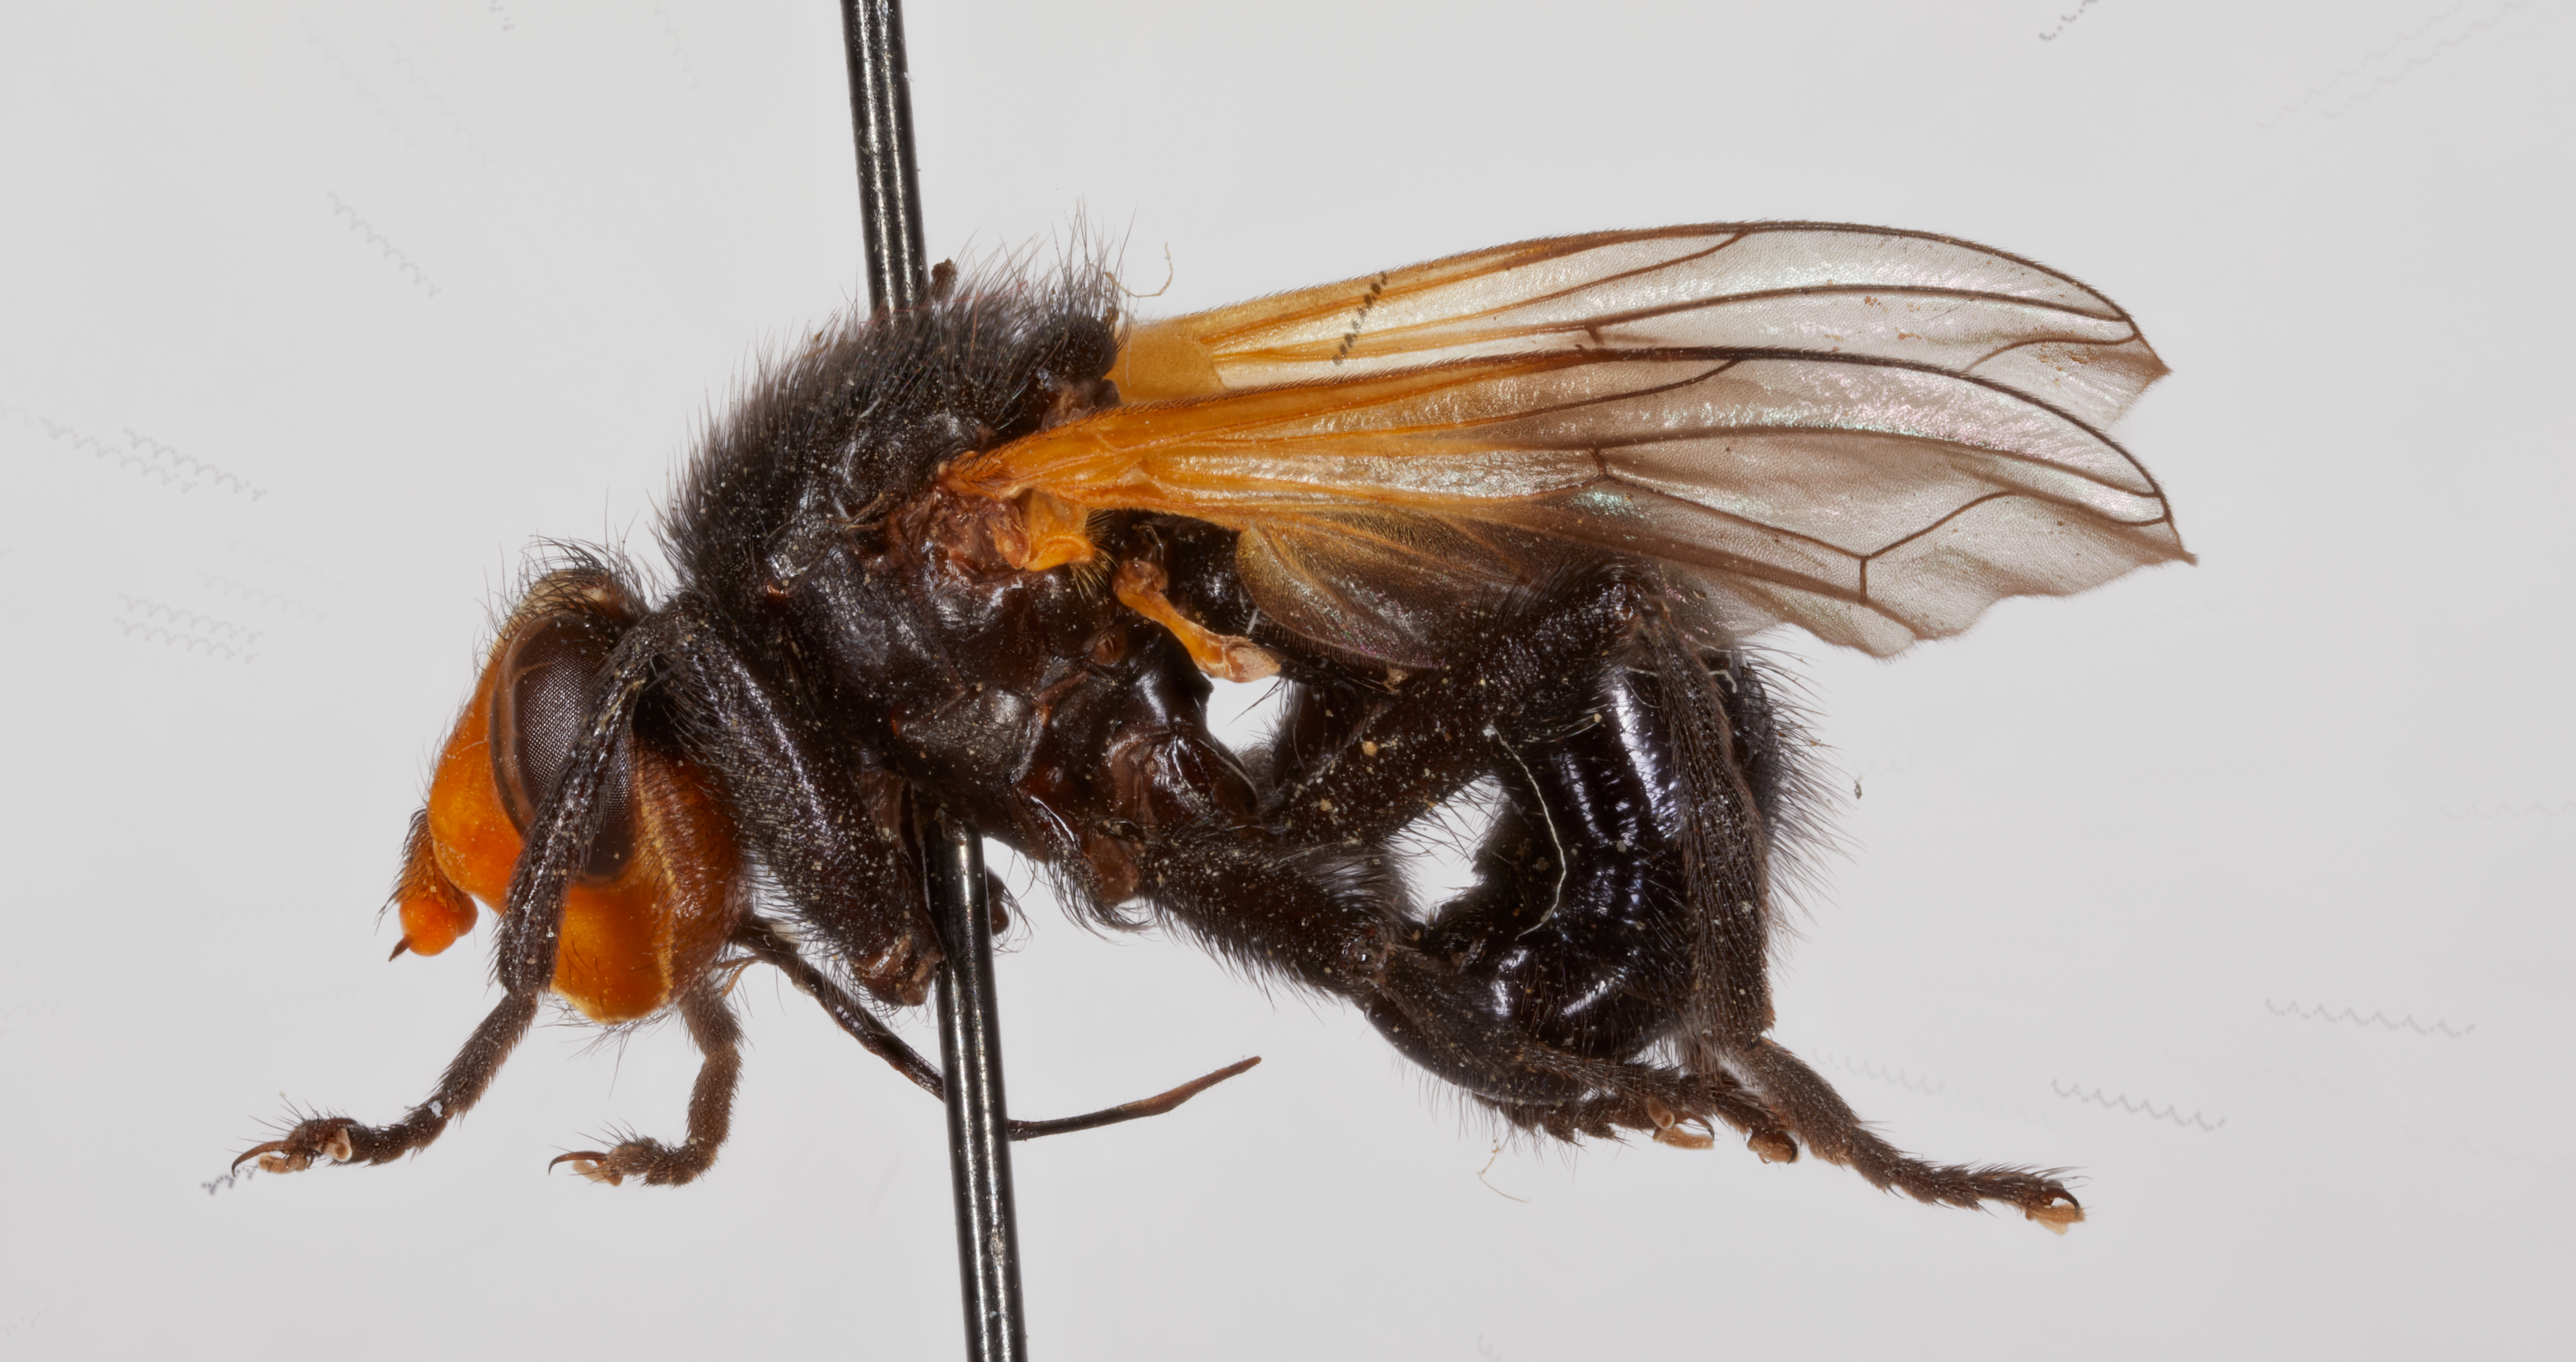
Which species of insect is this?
Melanosoma carbonaria
